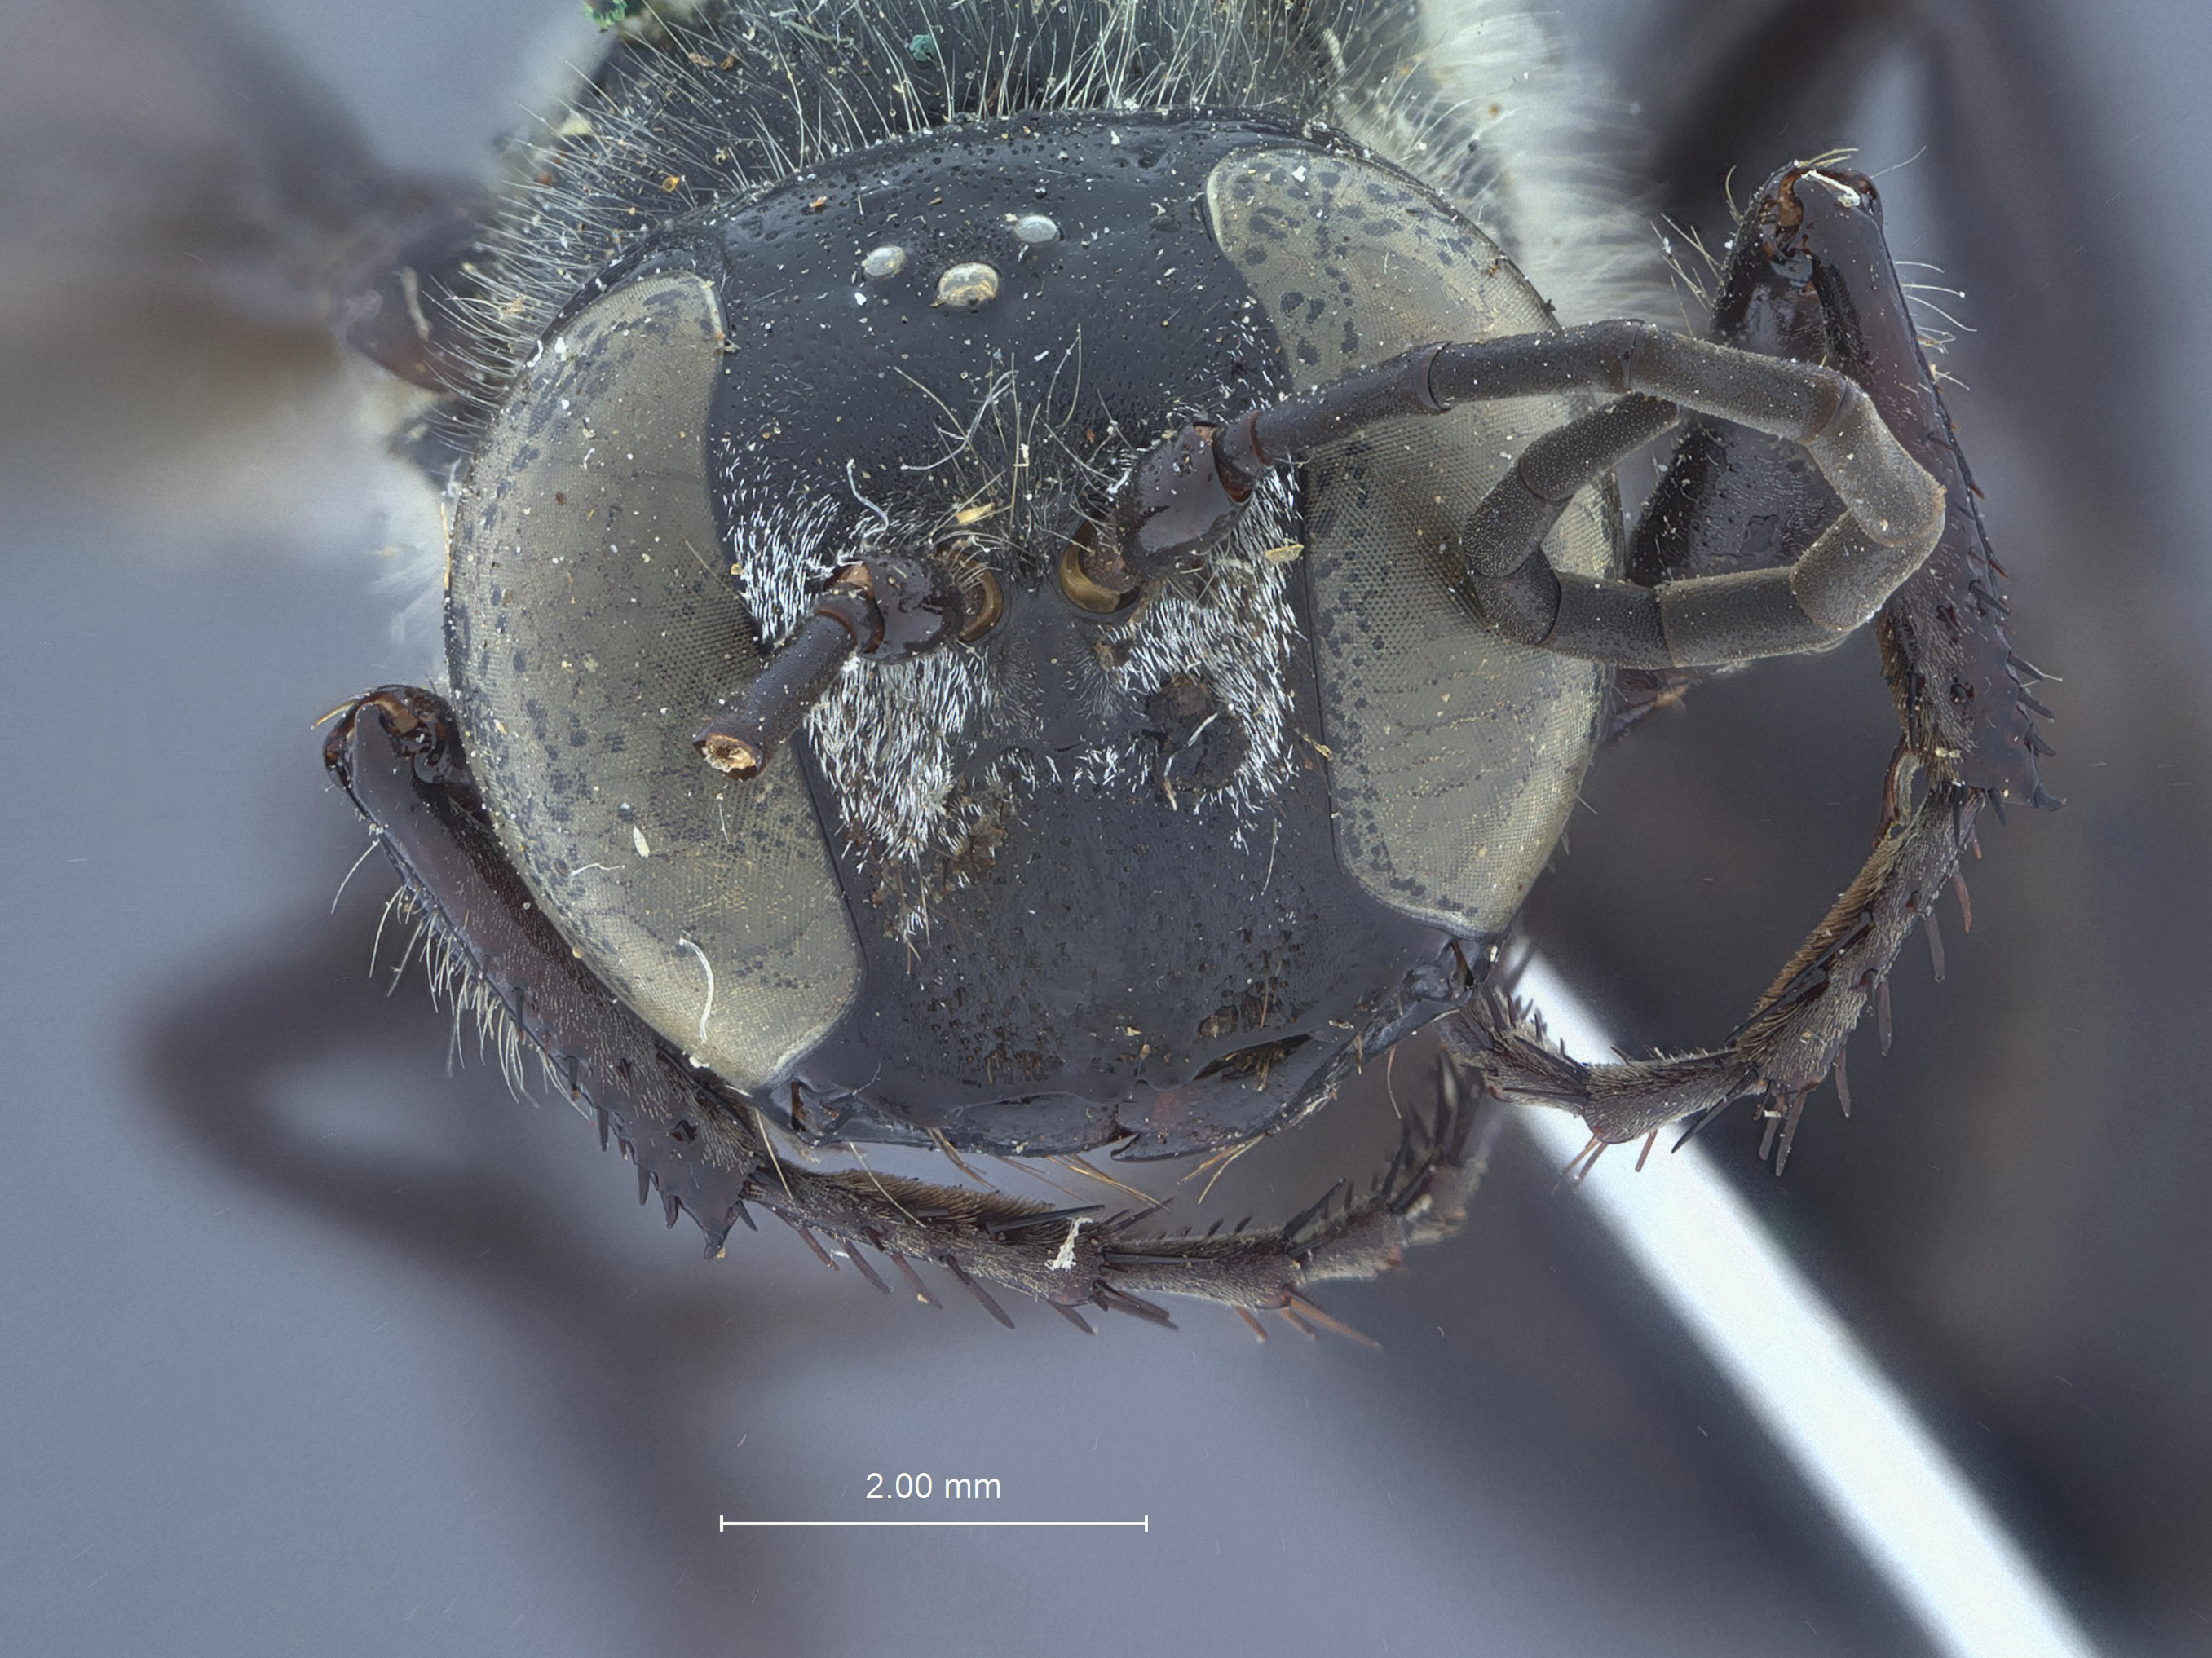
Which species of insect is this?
Isodontia macrocephala
